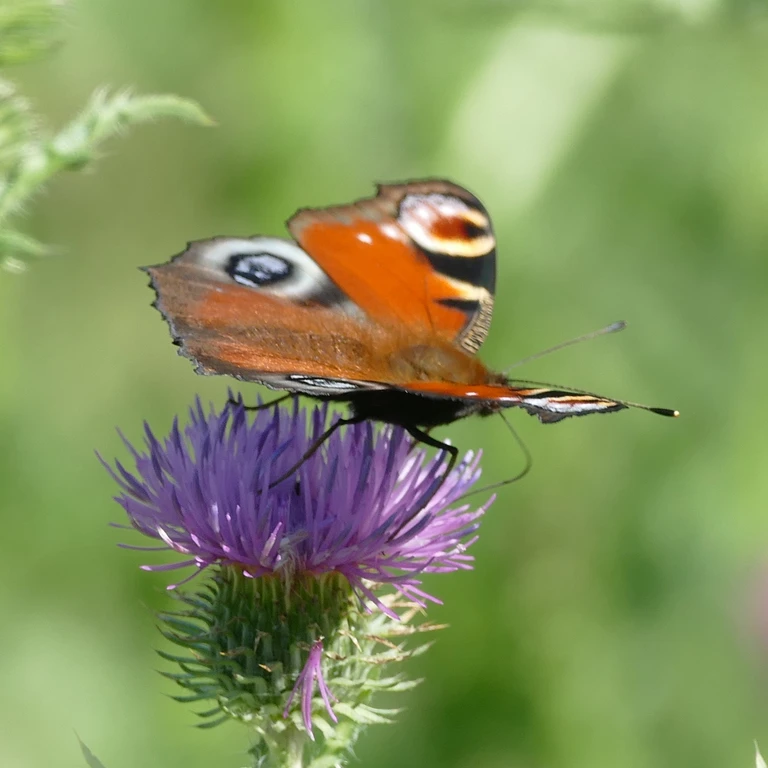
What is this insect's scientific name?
Aglais io
